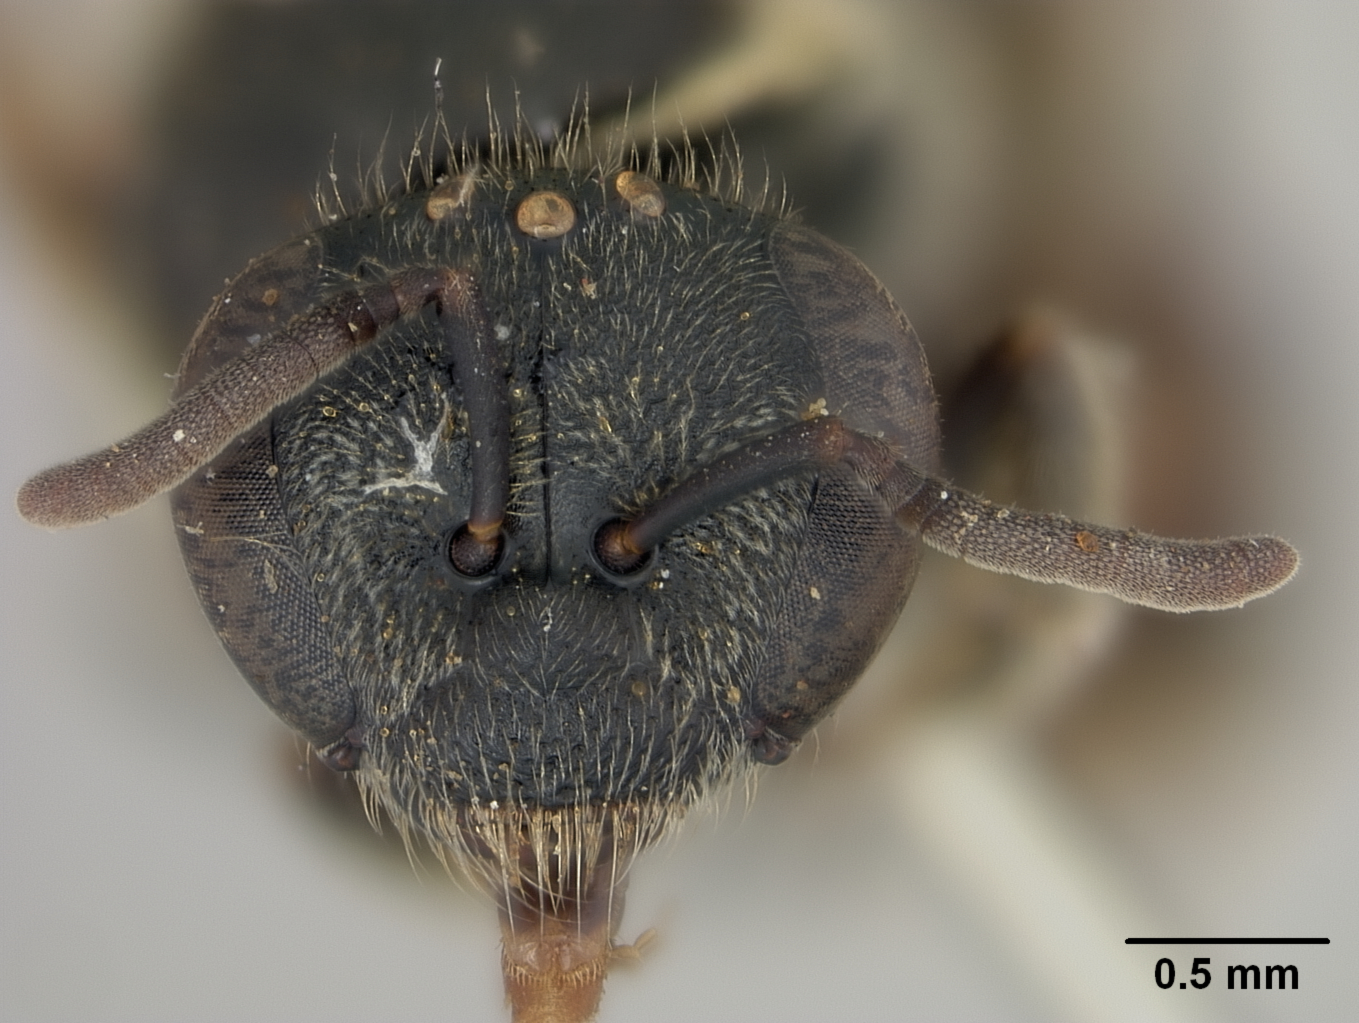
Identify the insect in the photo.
Halictus thoracicus
